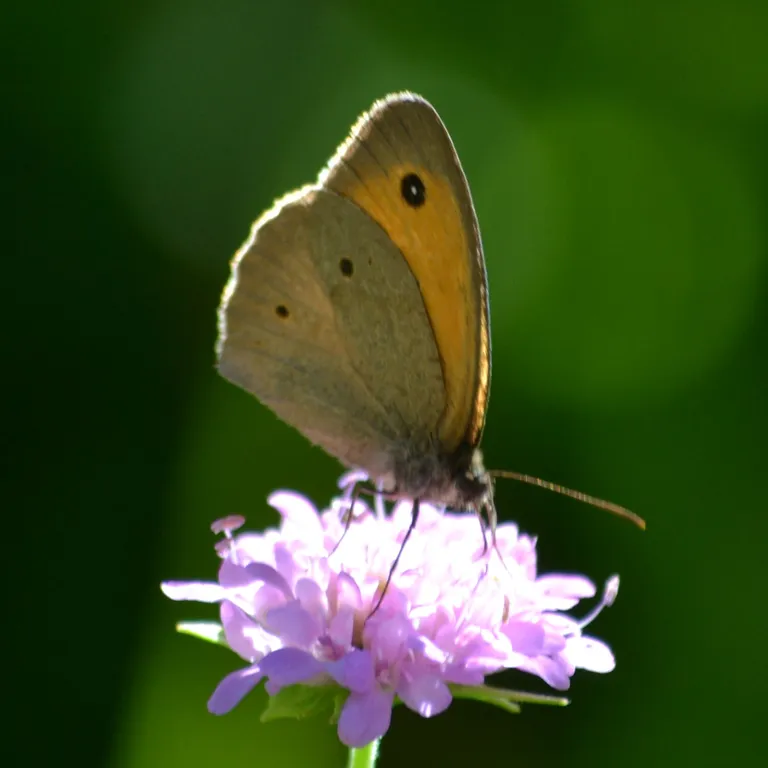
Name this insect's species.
Maniola jurtina
